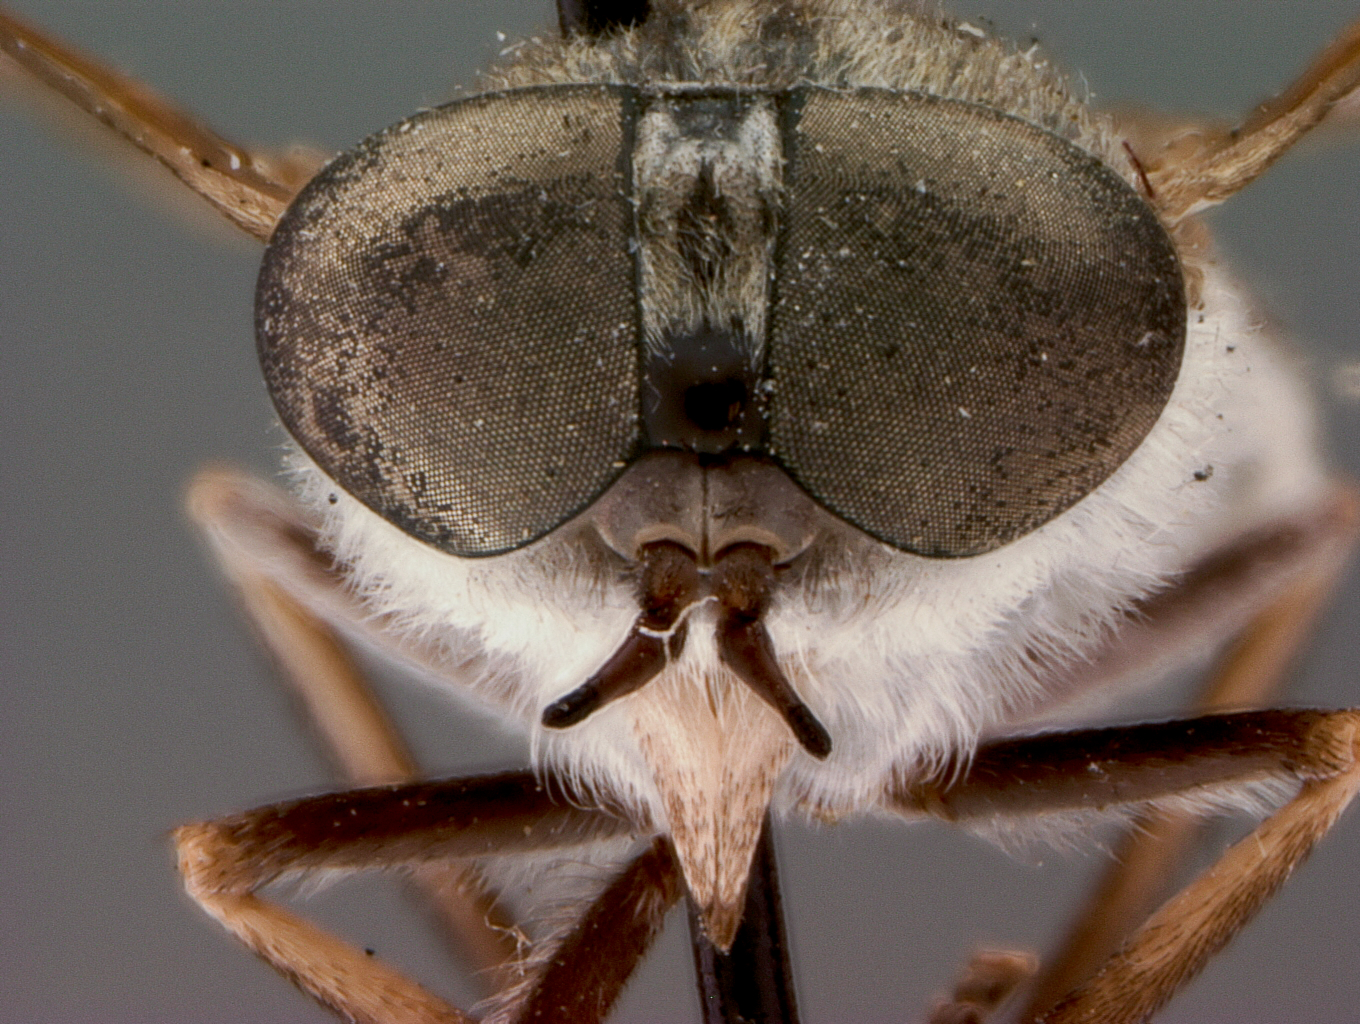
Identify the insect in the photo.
Tabanus monoensis
